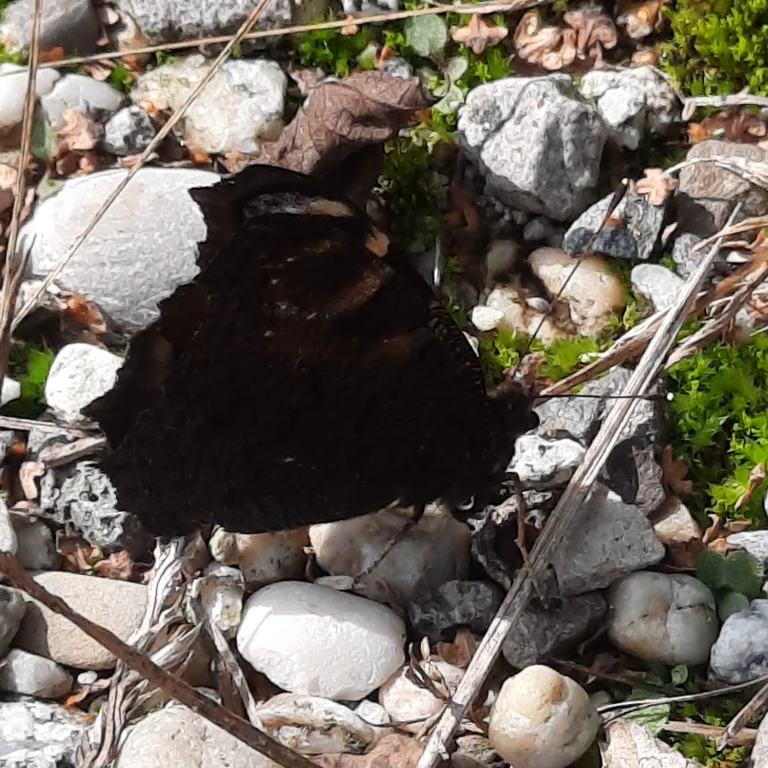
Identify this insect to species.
Aglais io
